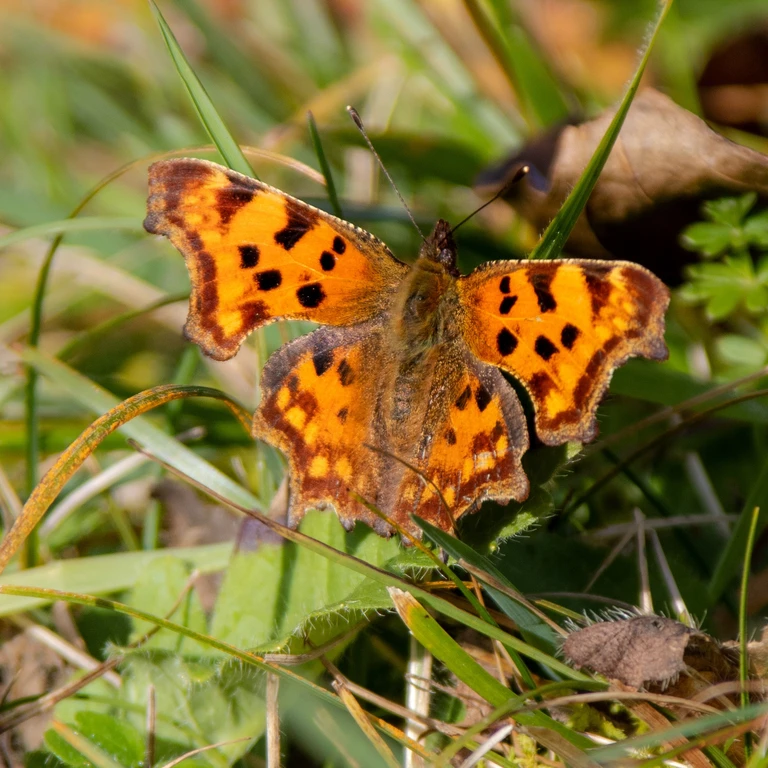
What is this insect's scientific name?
Polygonia c-album
